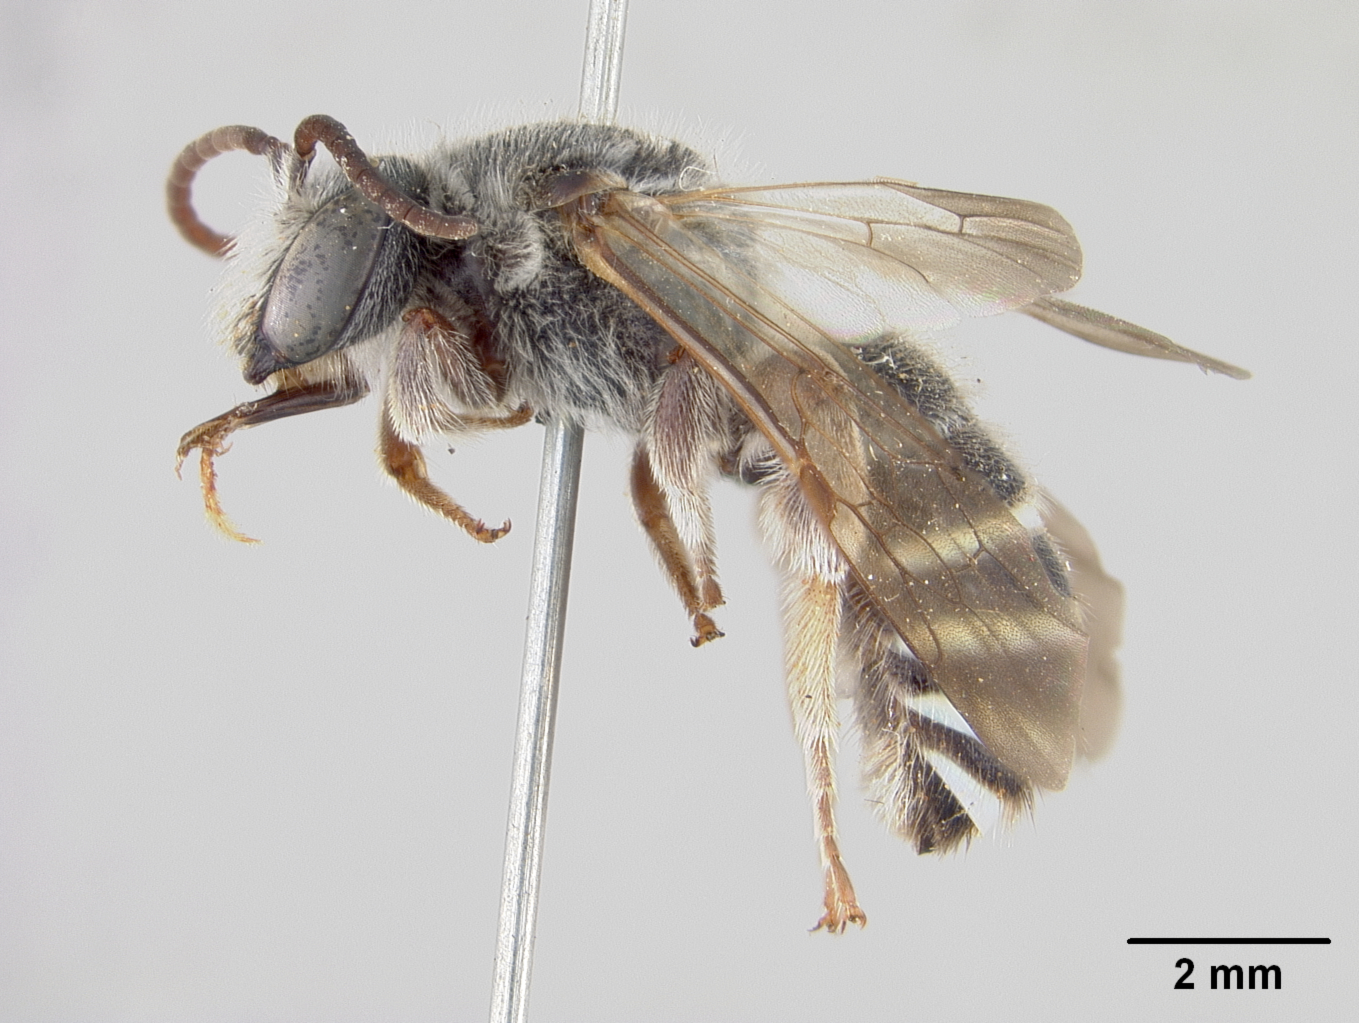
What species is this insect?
Nomia universitatis
